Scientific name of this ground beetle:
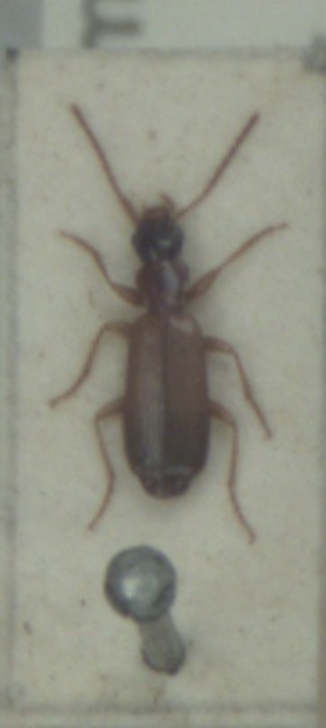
Paradromius linearis
